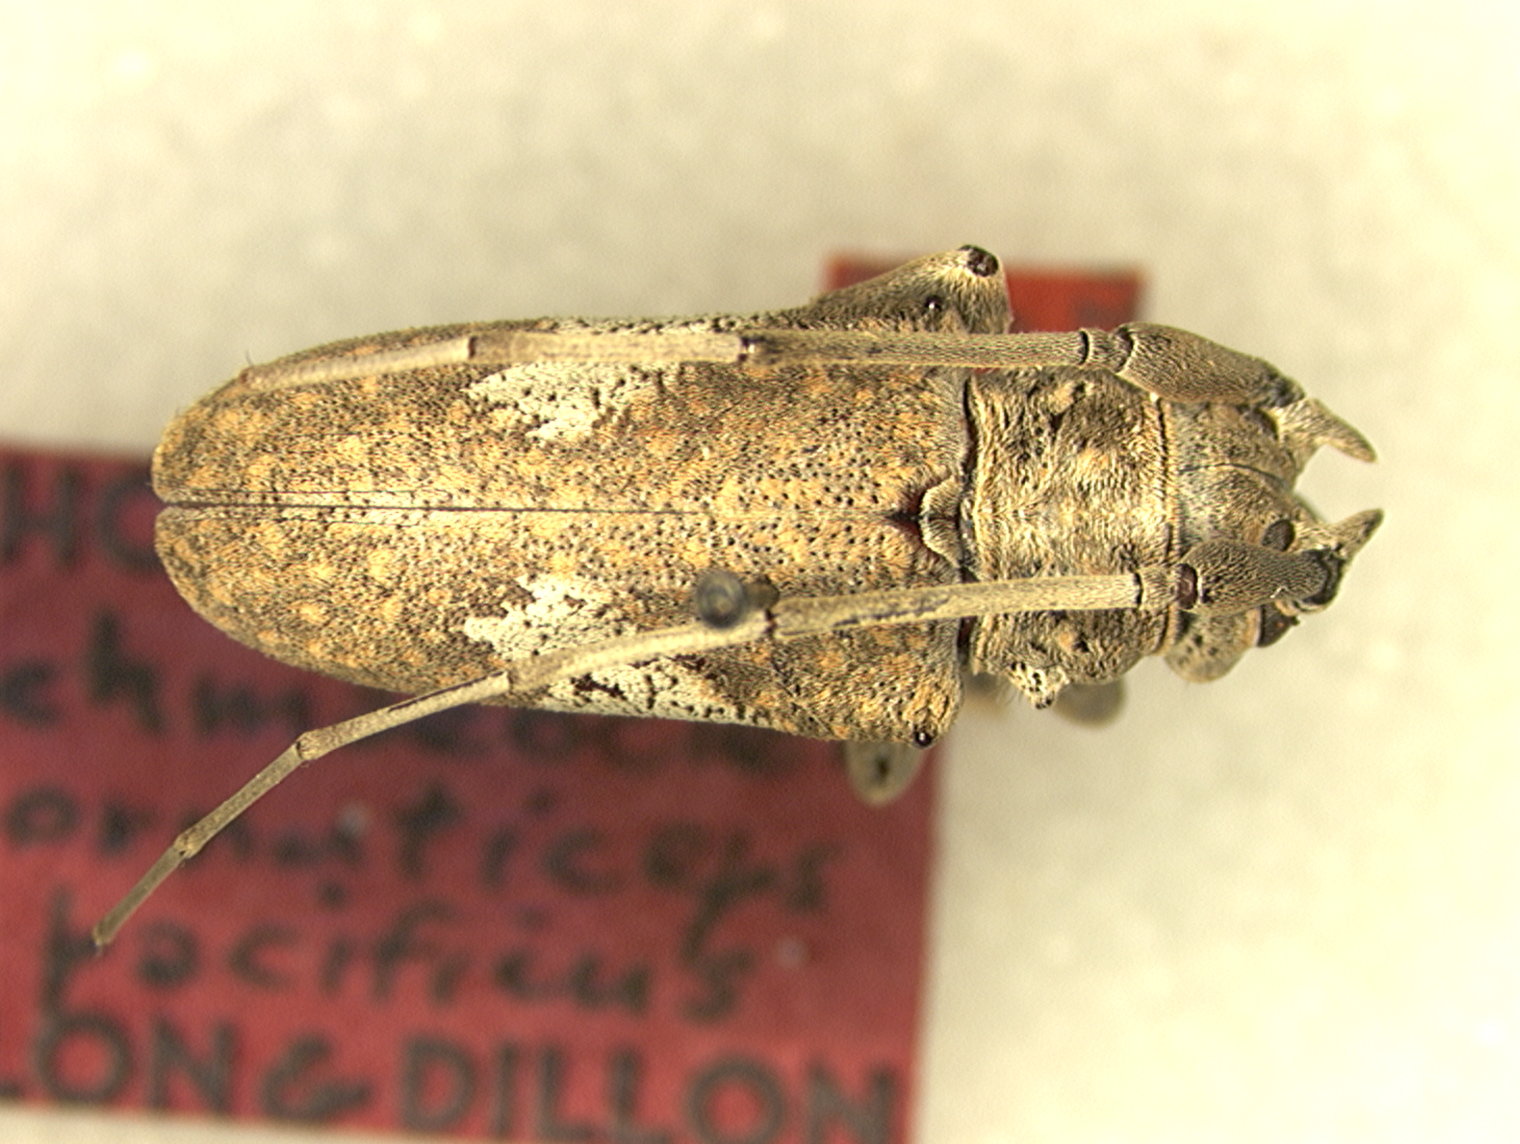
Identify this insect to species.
Lochmaeocles cornuticeps
